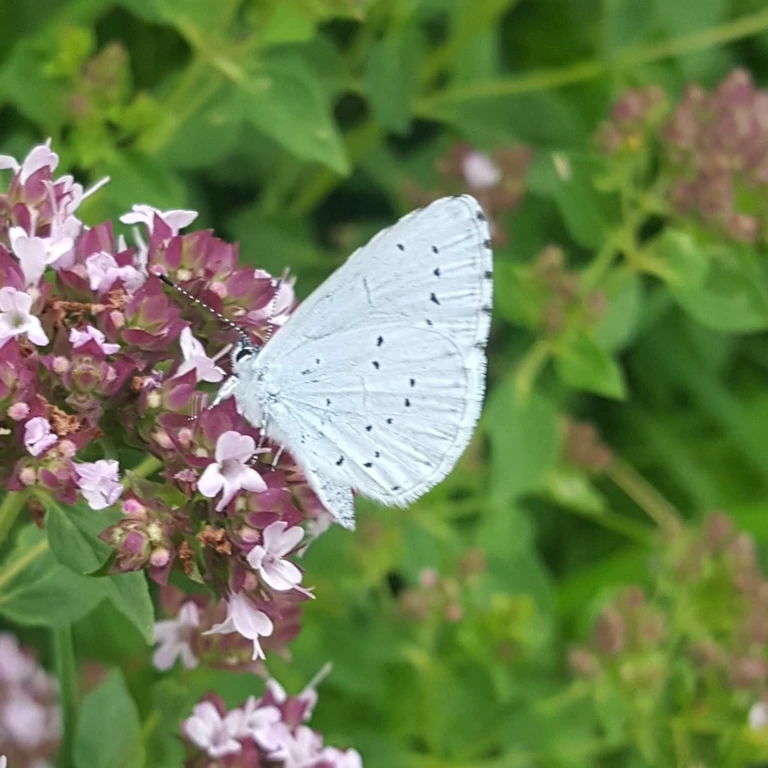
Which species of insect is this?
Celastrina argiolus
